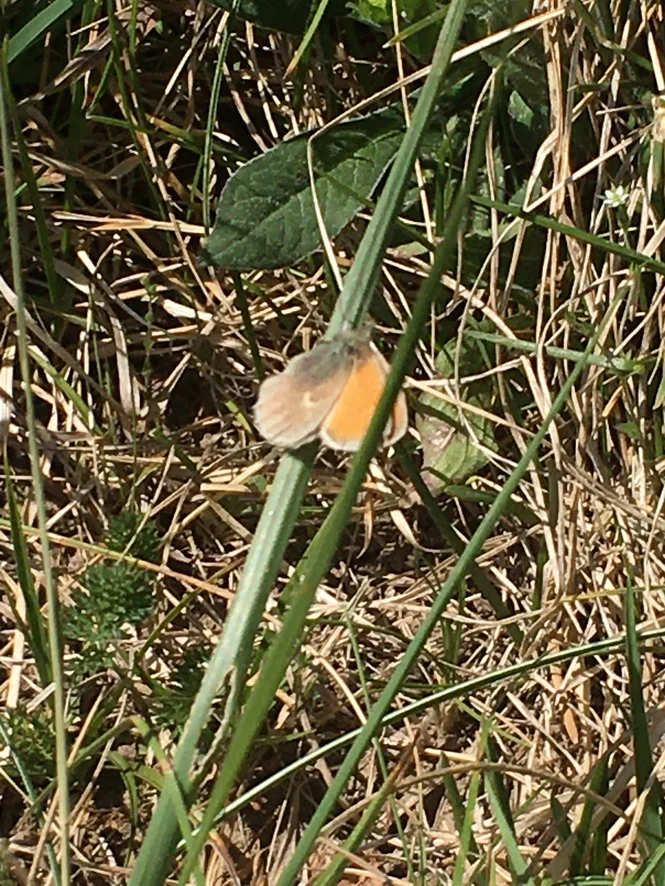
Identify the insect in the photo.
Coenonympha pamphilus
